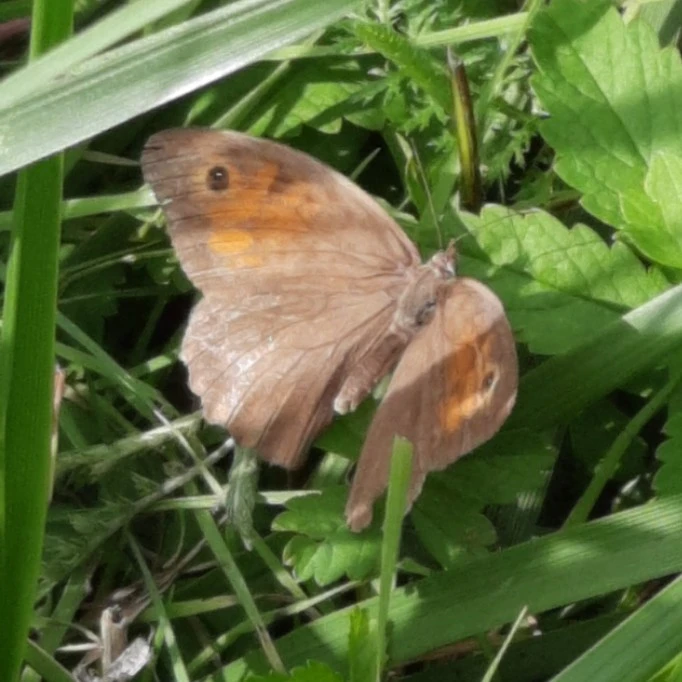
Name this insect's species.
Maniola jurtina
